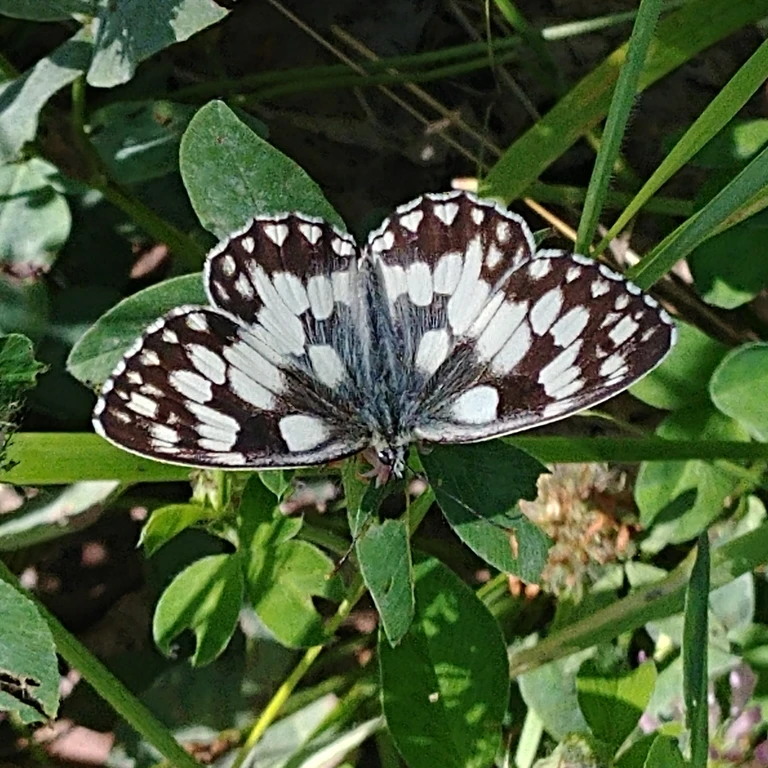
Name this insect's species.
Melanargia galathea
